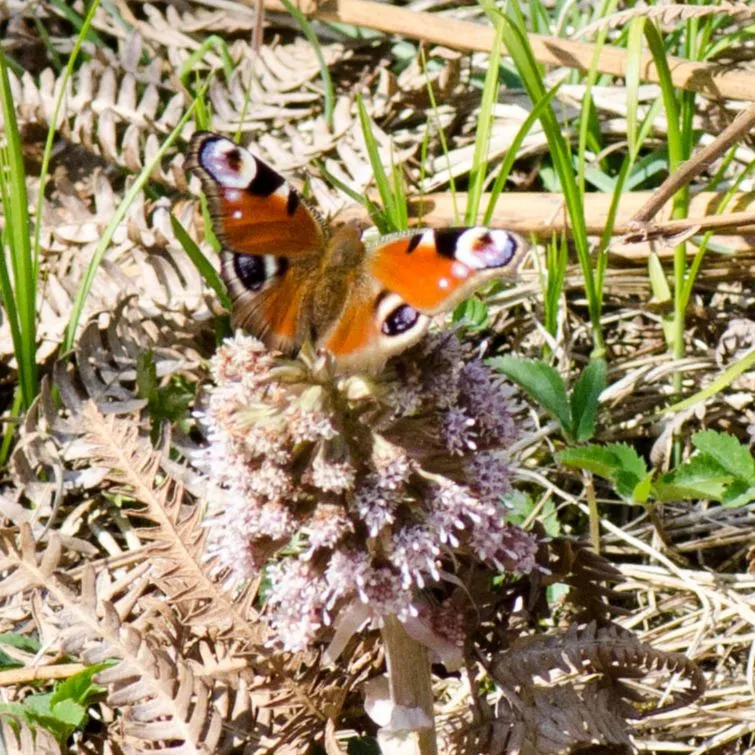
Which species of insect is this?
Aglais io
